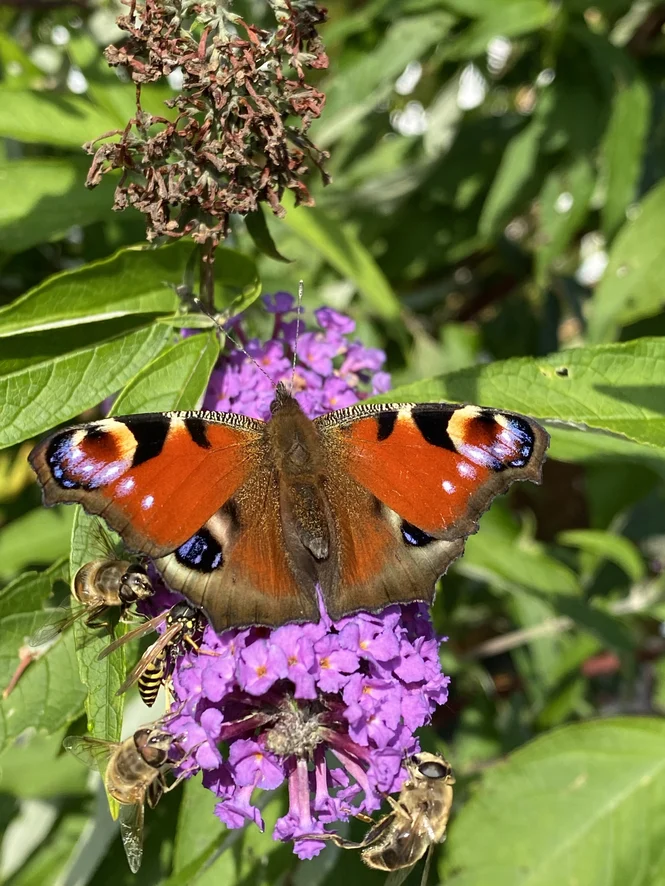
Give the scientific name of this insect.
Aglais io
